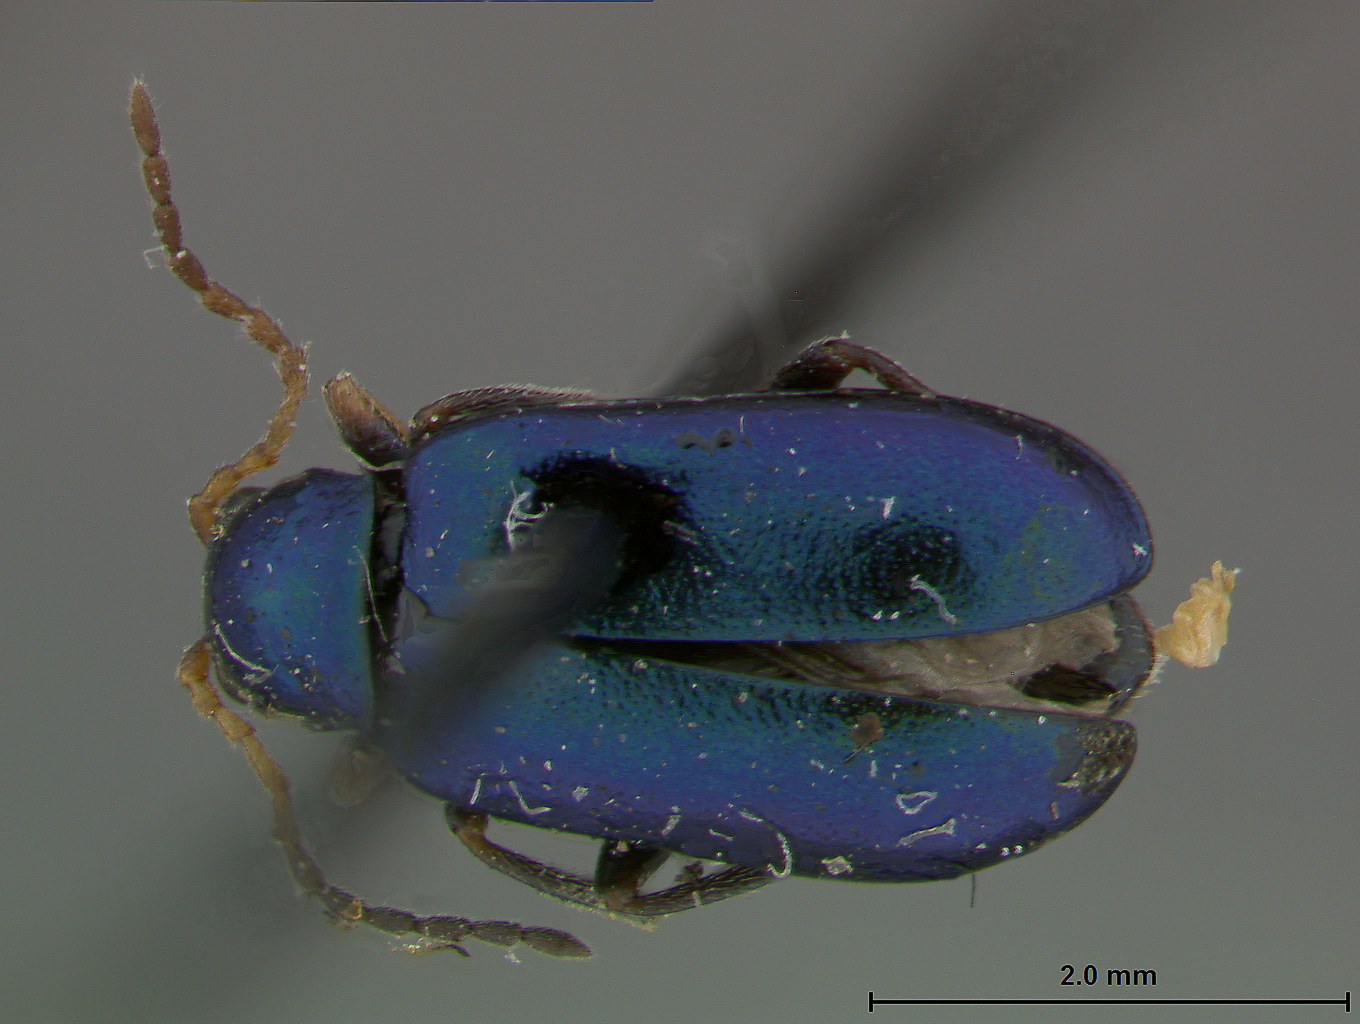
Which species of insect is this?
Luperus concavus
